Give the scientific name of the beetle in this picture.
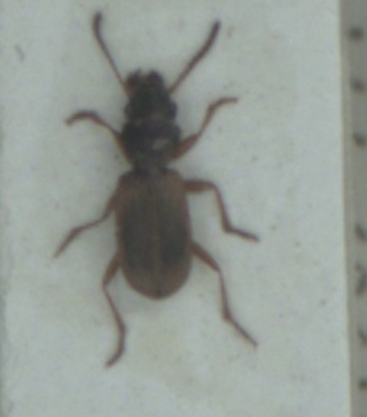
Bembidion laterale
